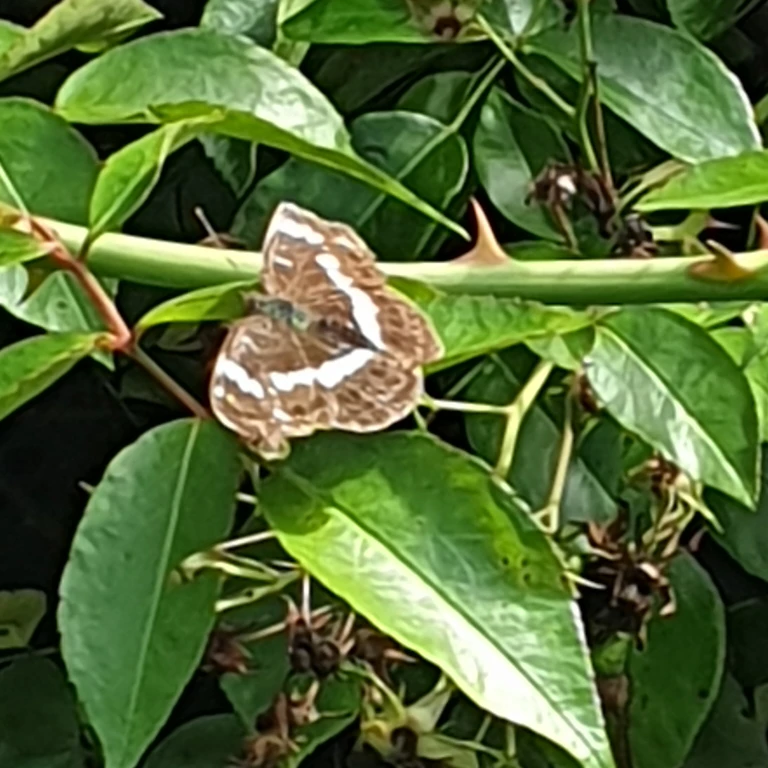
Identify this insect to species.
Limenitis camilla (also Ladoga camilla)
